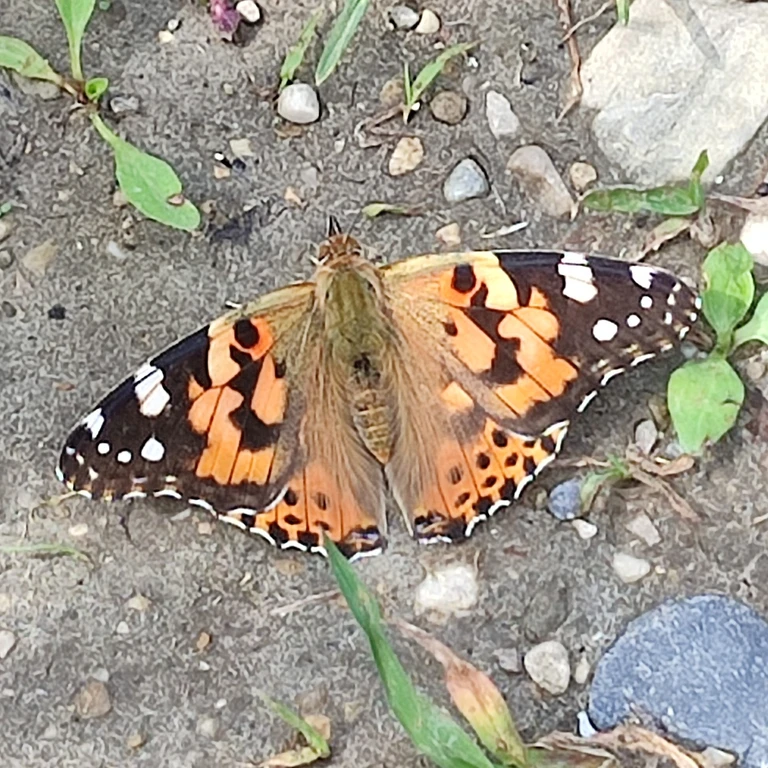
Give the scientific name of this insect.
Vanessa cardui
